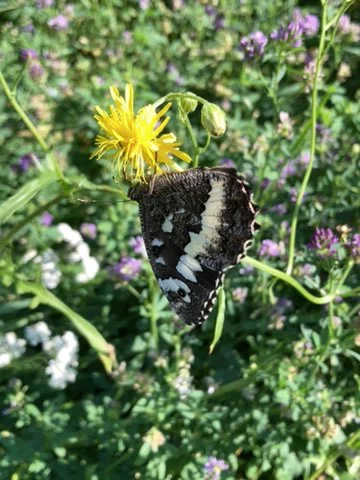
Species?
Brintesia circe
